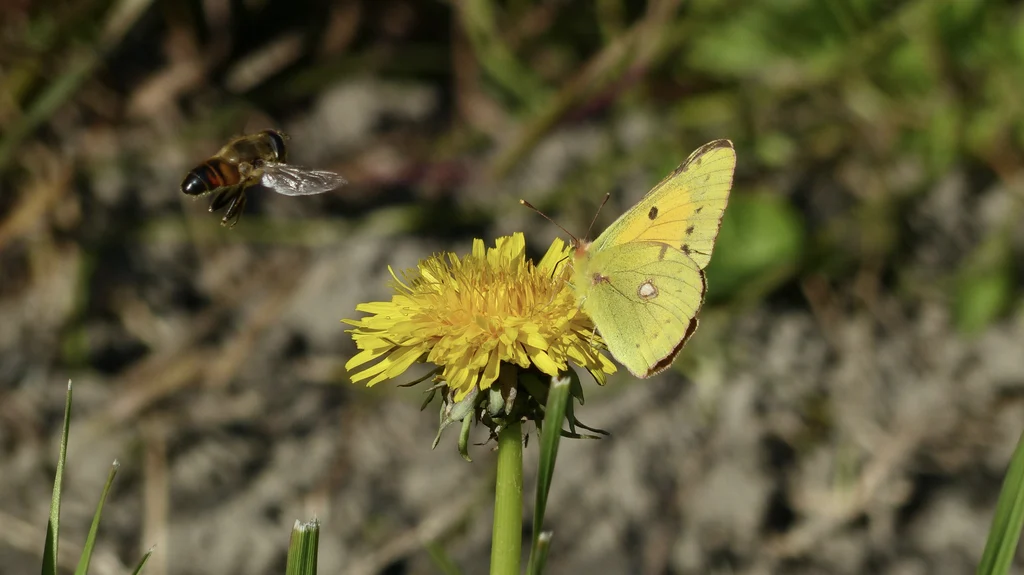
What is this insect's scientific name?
Colias croceus
